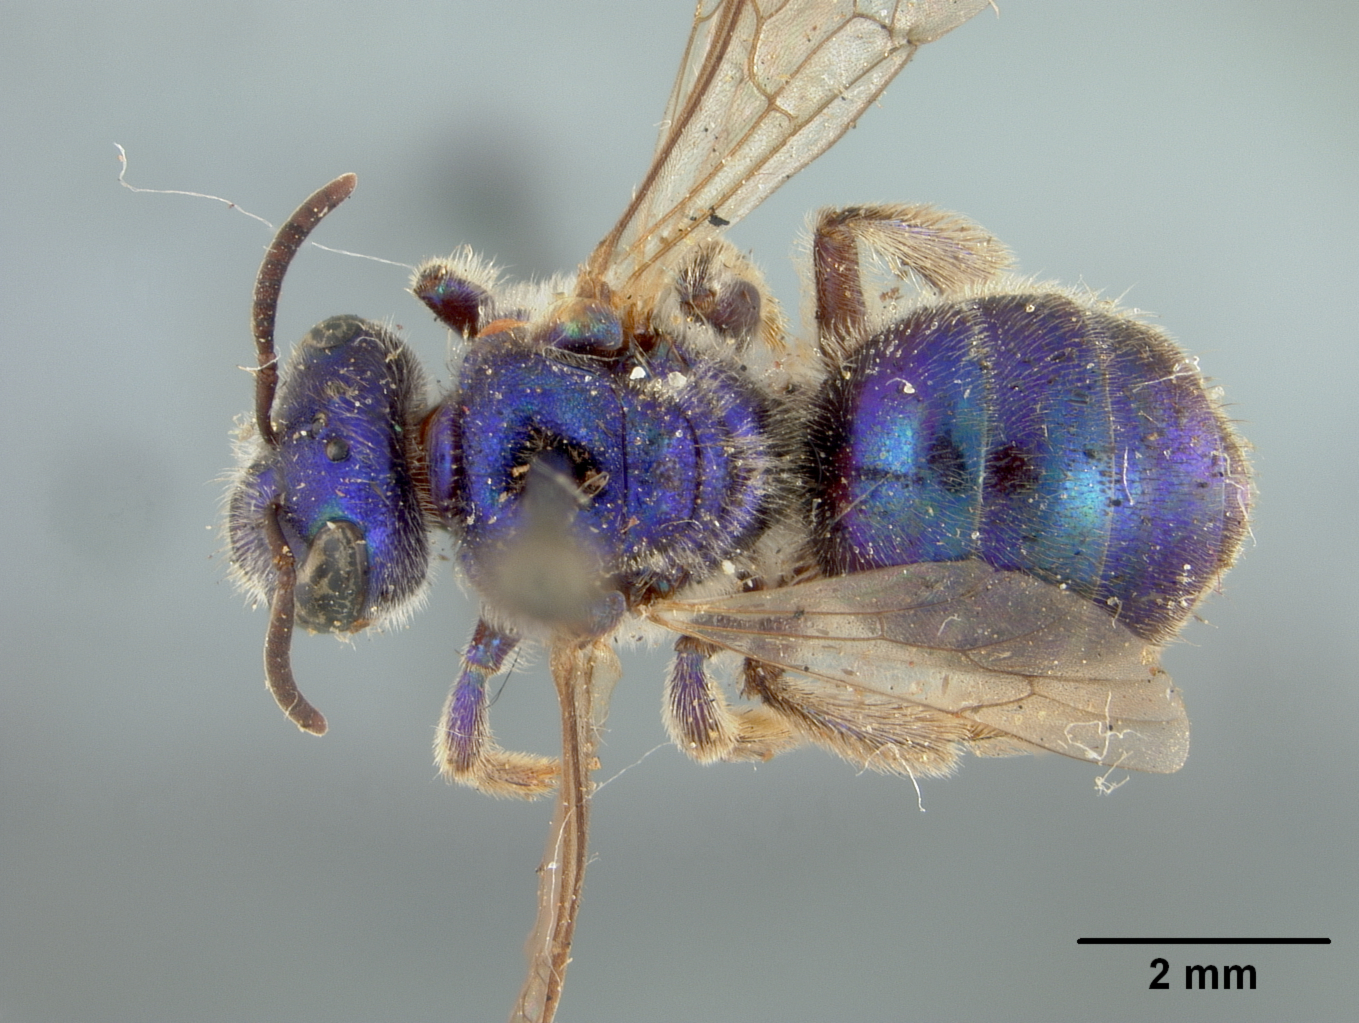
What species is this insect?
Augochlora anonyma
